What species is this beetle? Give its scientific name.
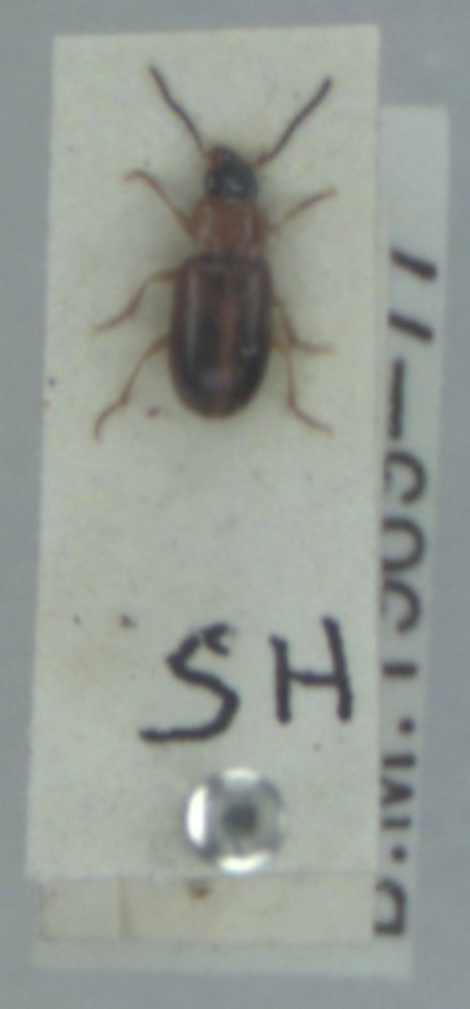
Acupalpus flavicollis
